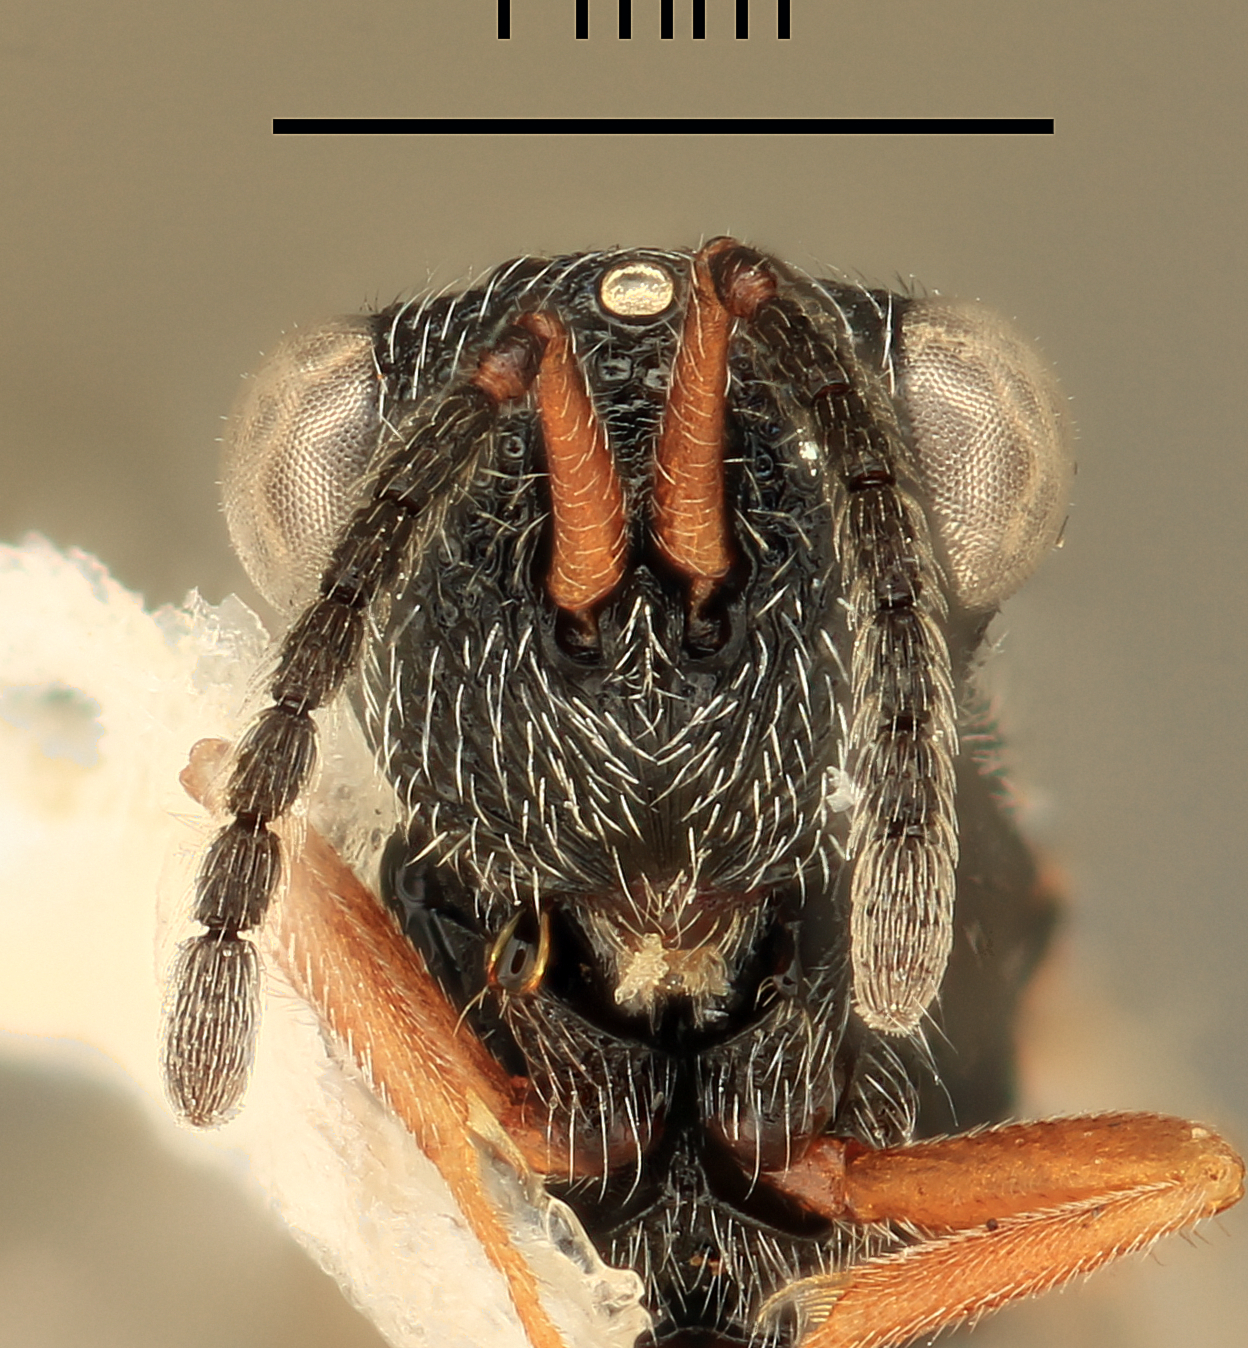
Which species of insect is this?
Eurytoma orbicaulis
